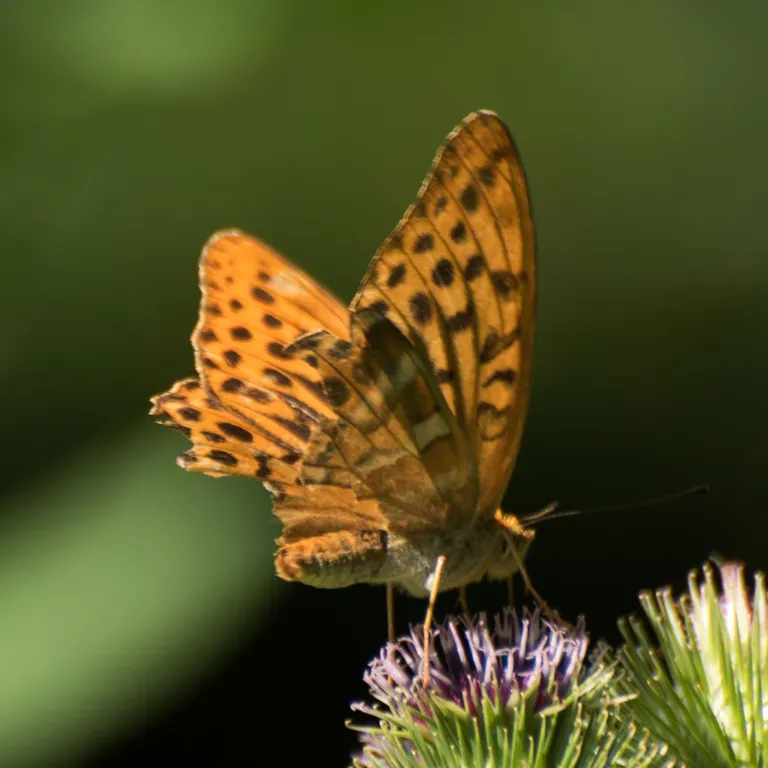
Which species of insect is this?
Argynnis paphia
